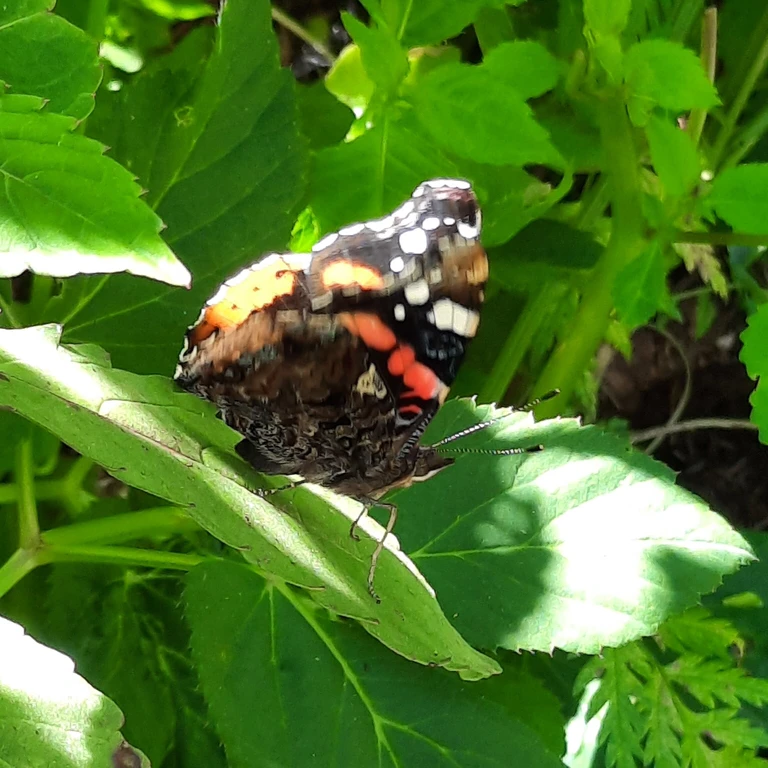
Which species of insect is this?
Vanessa atalanta
